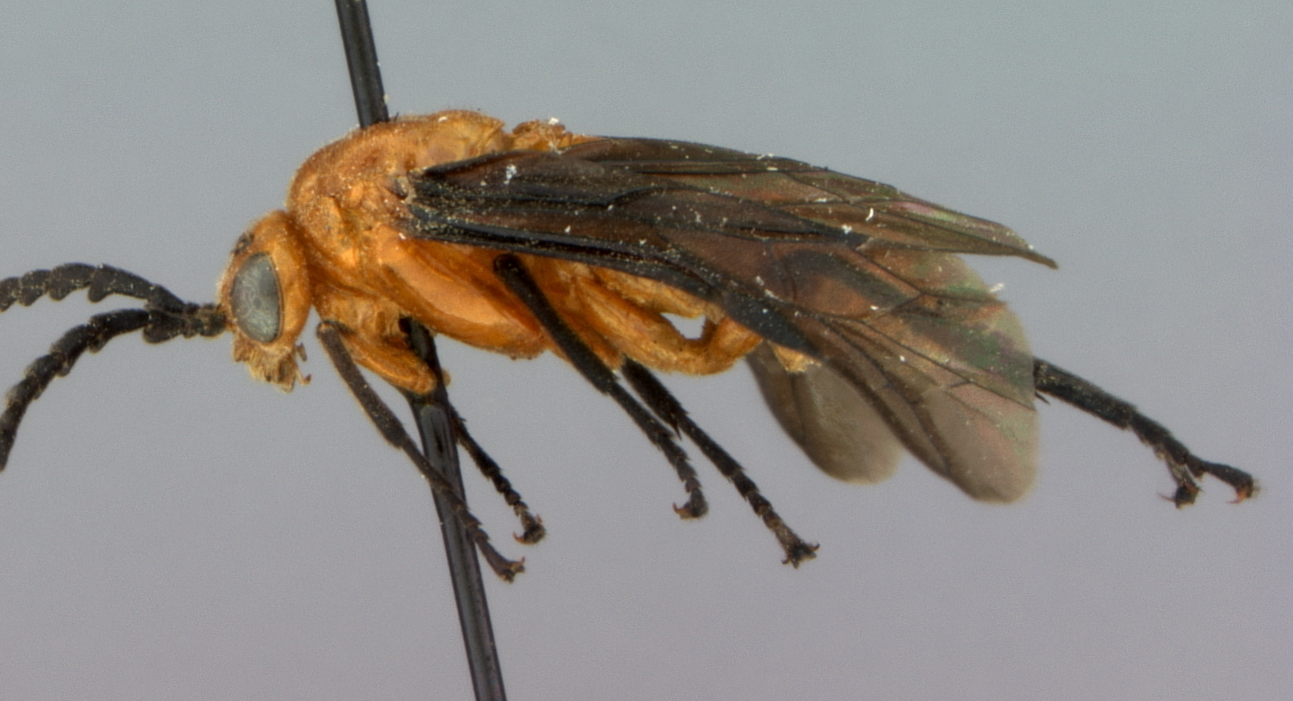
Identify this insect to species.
Ceratulus spectabilis
